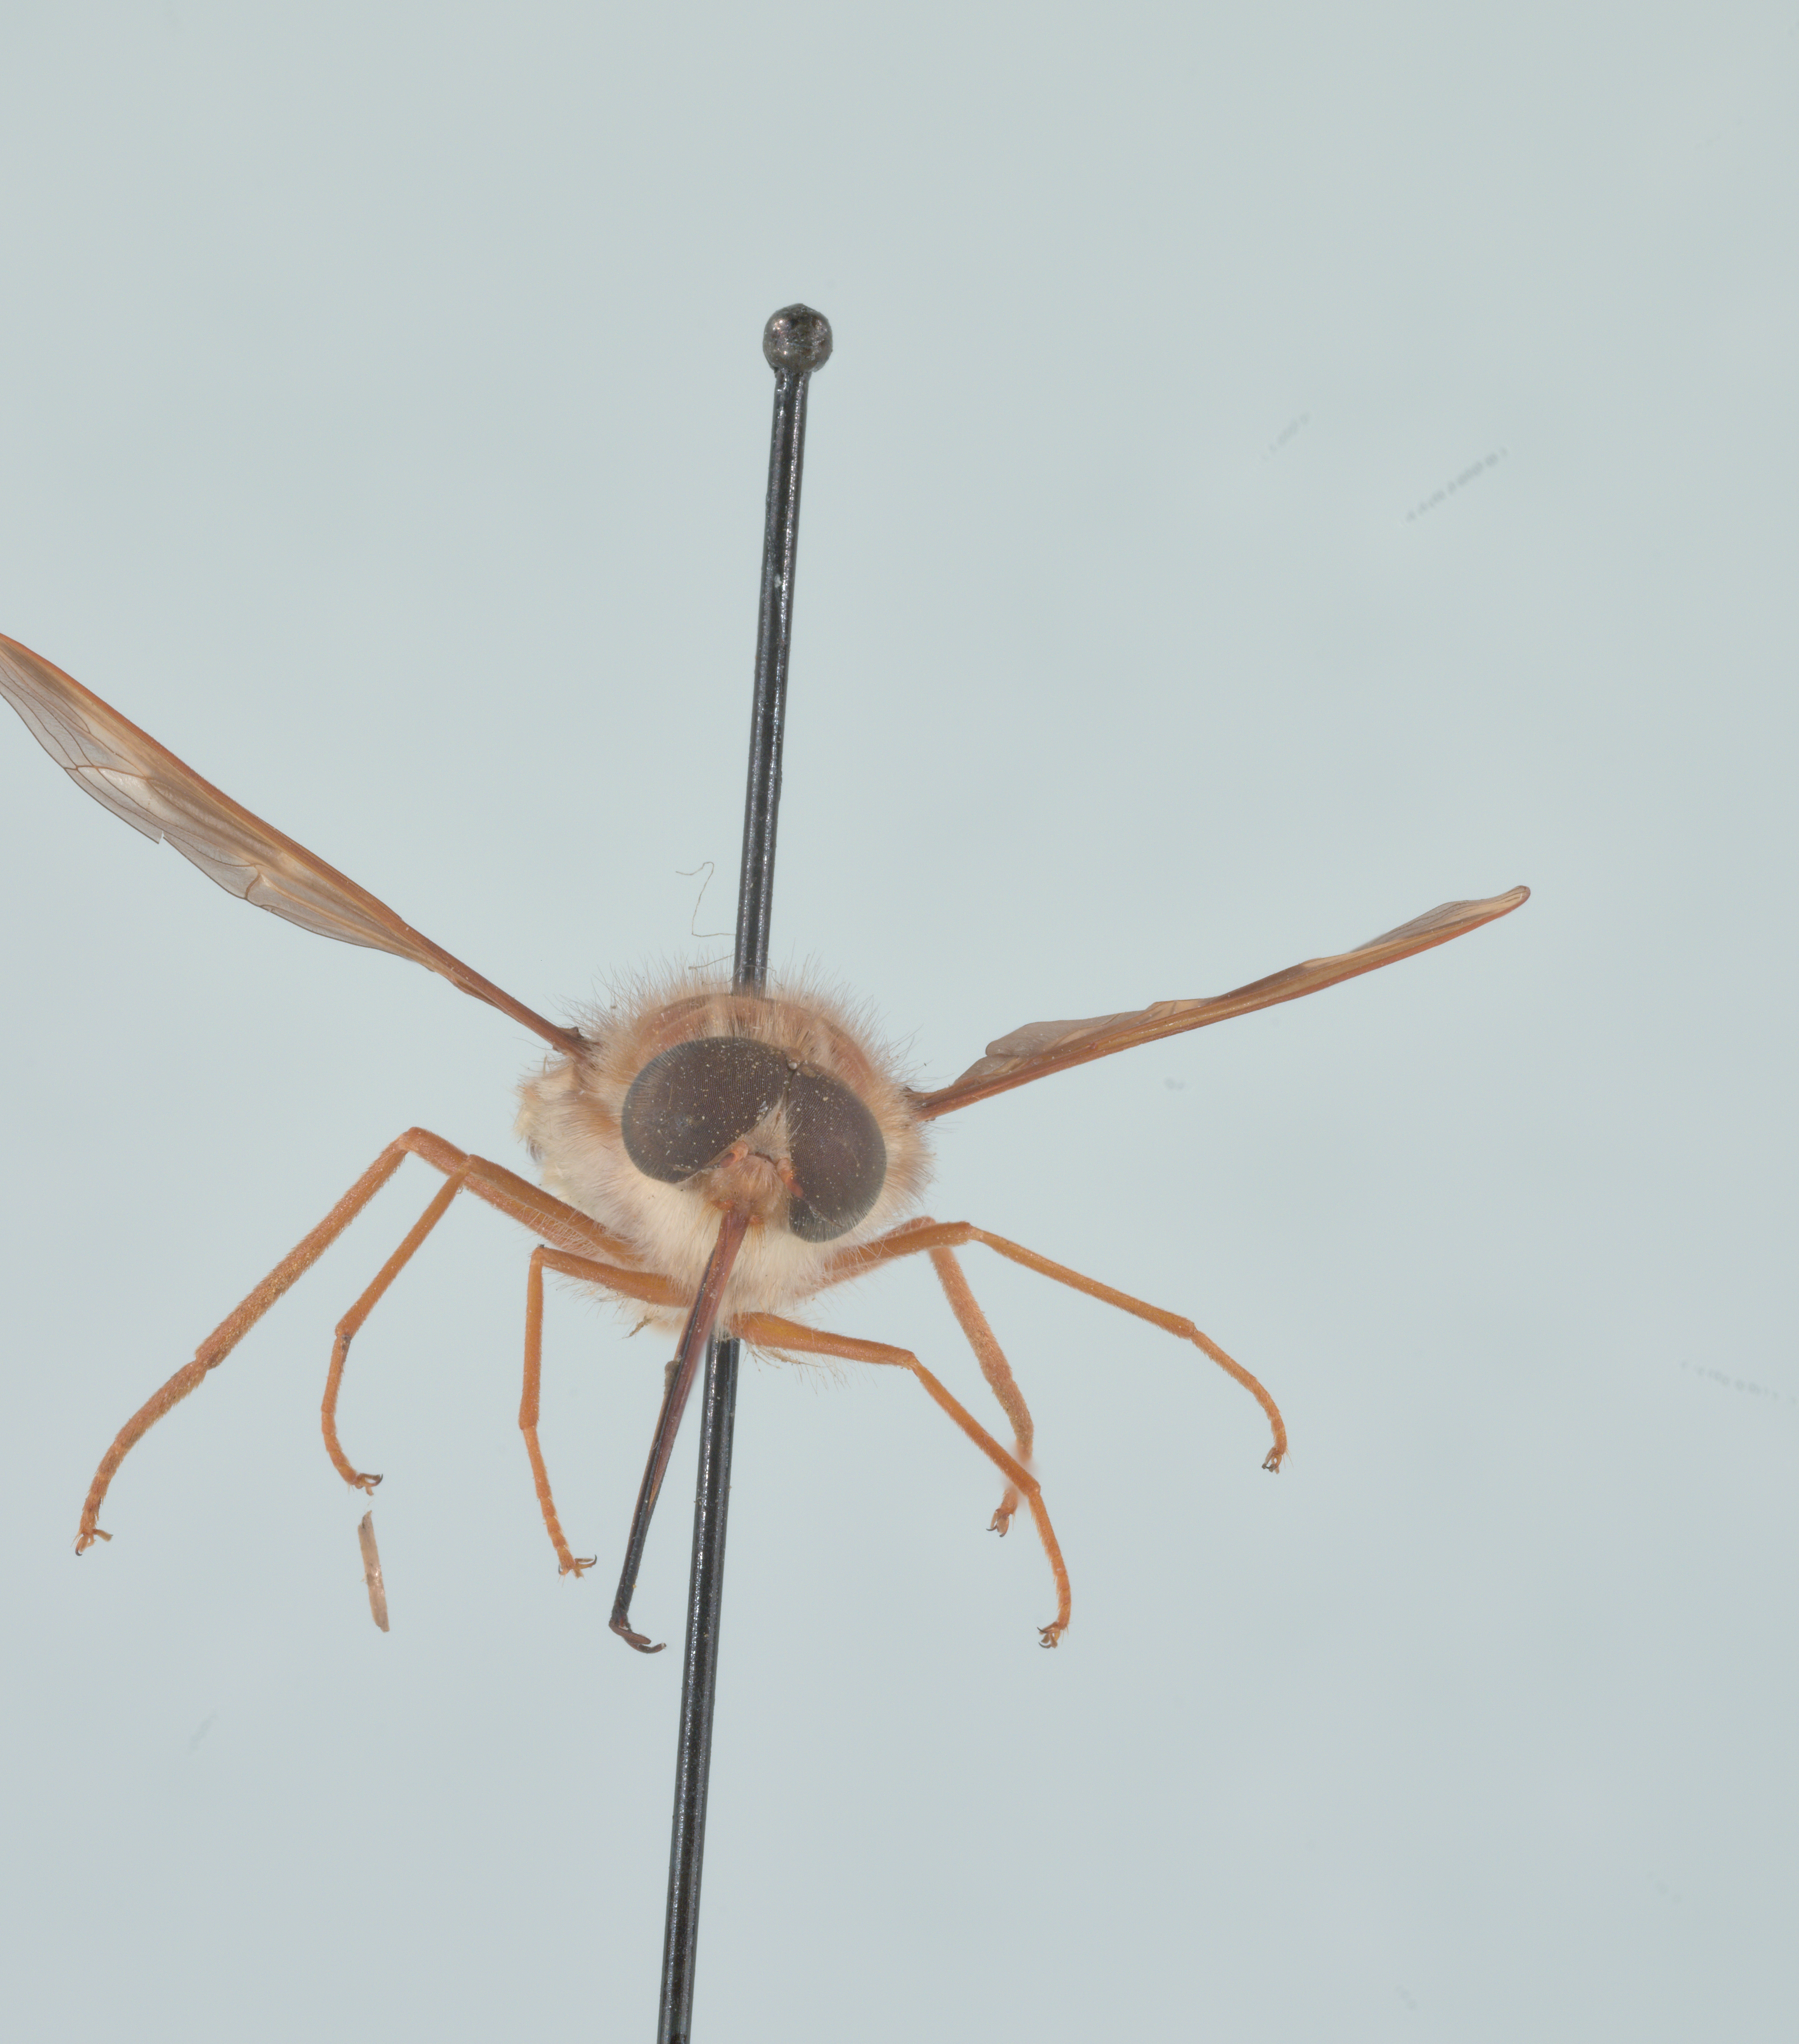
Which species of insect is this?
Hirmoneura nubipennis (also Trichophthalma nubipennis)
